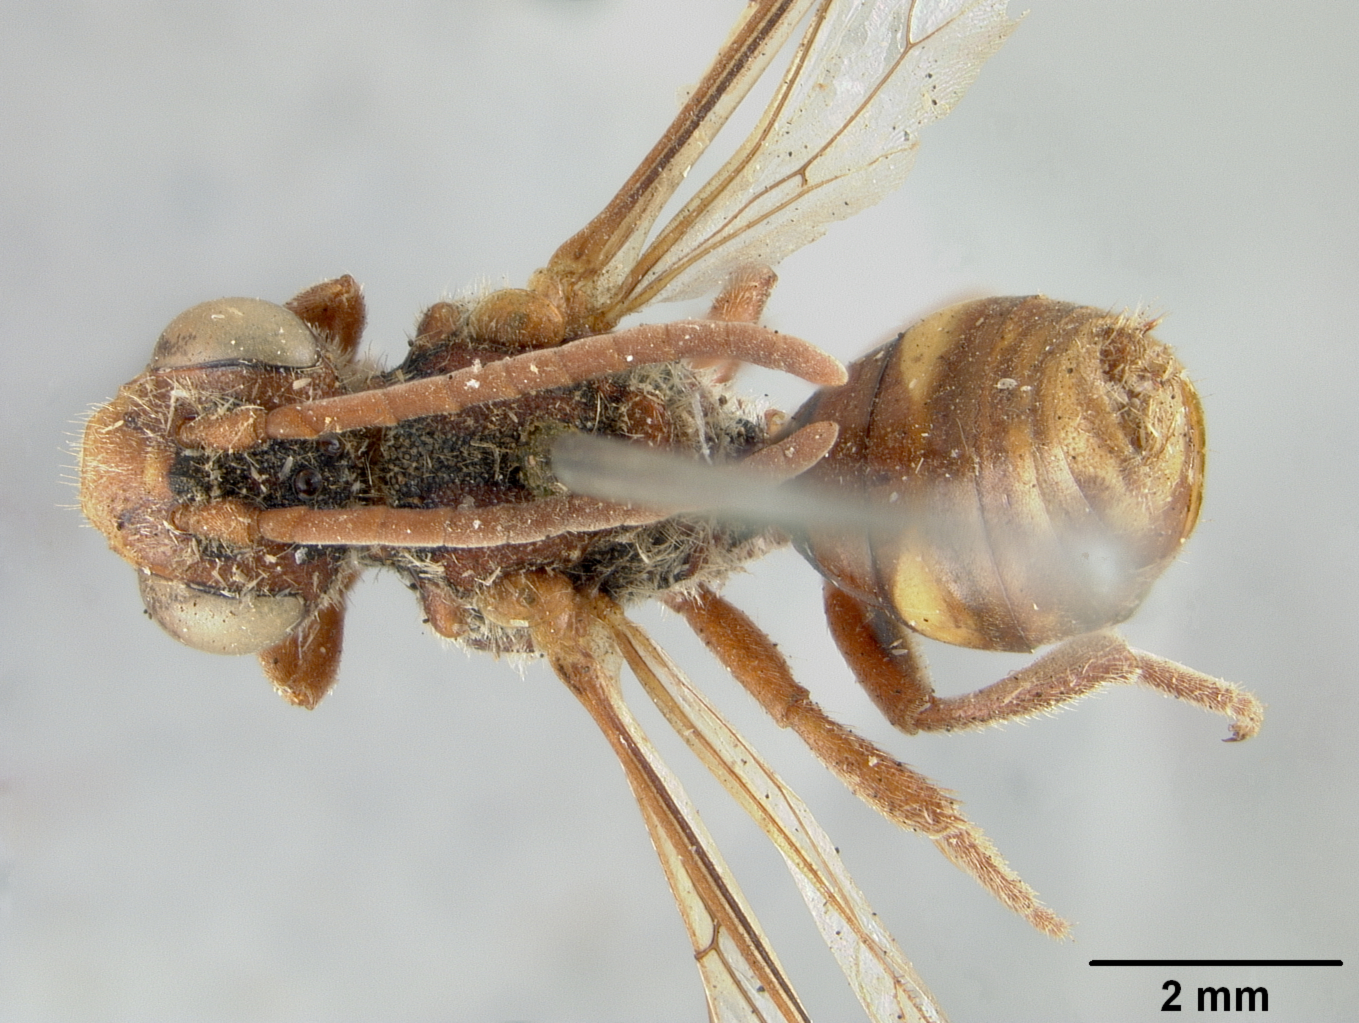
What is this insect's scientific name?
Nomada pyrifera
